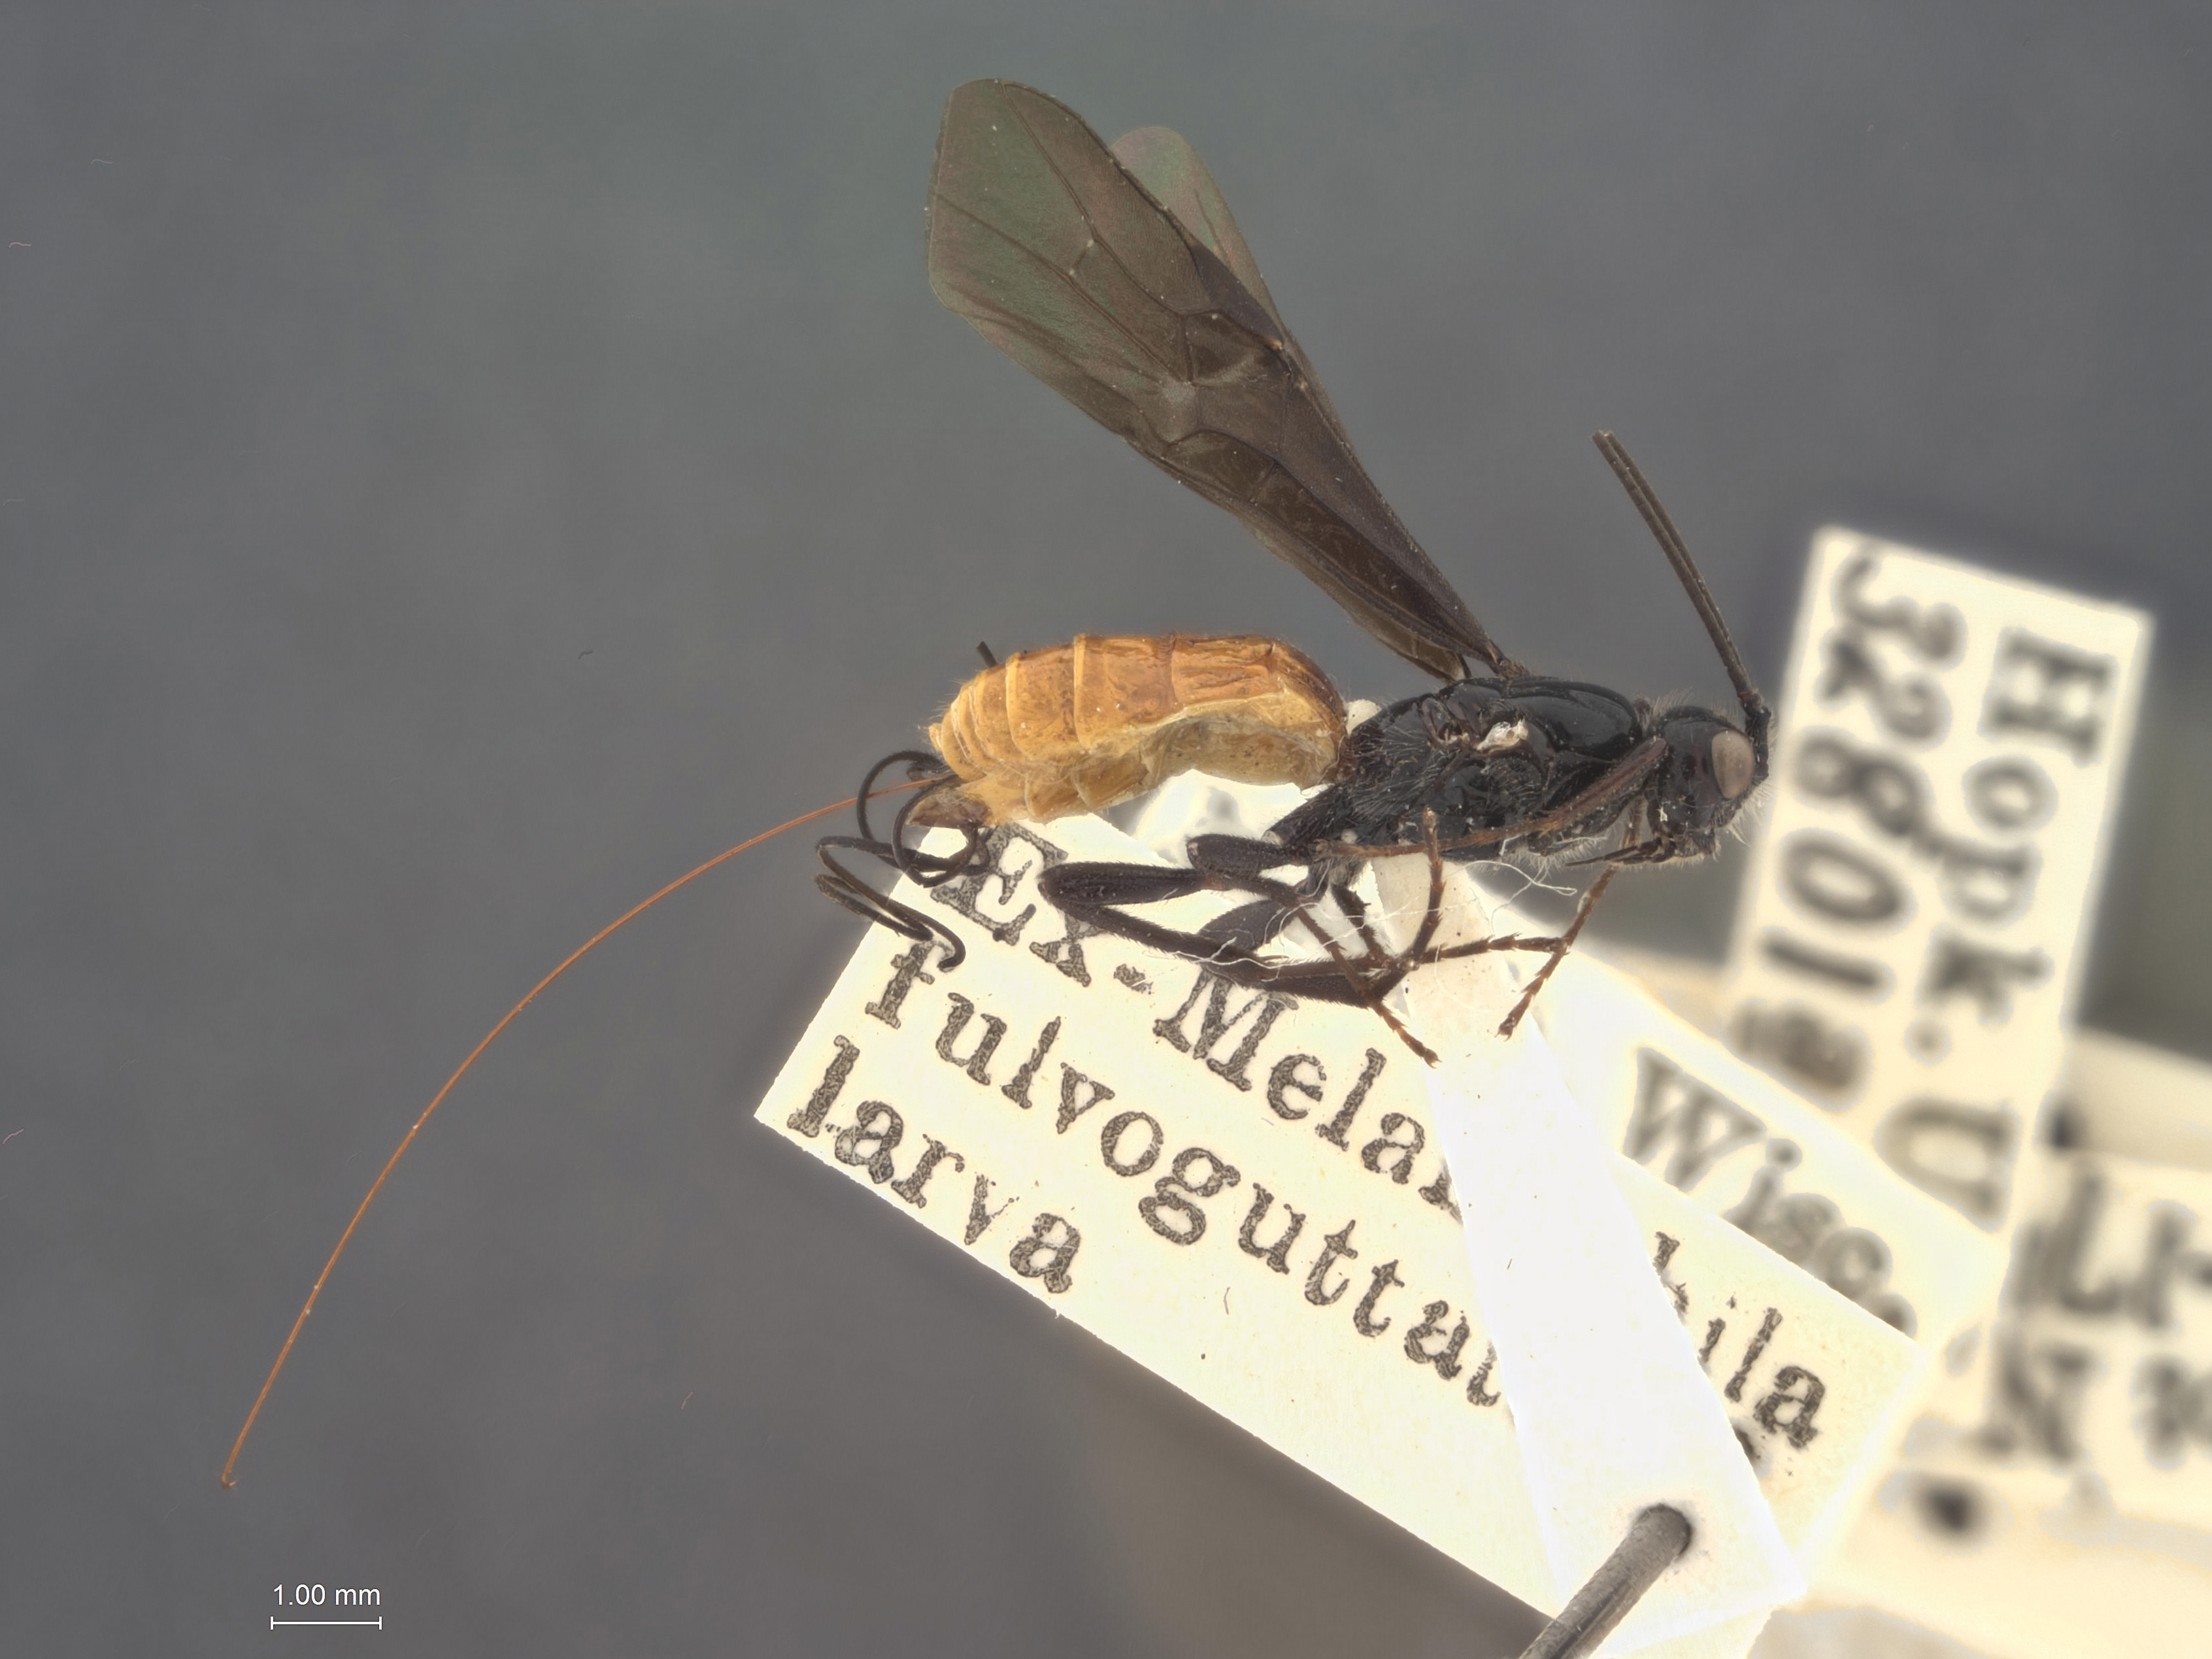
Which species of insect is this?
Atanycolus melanophili
